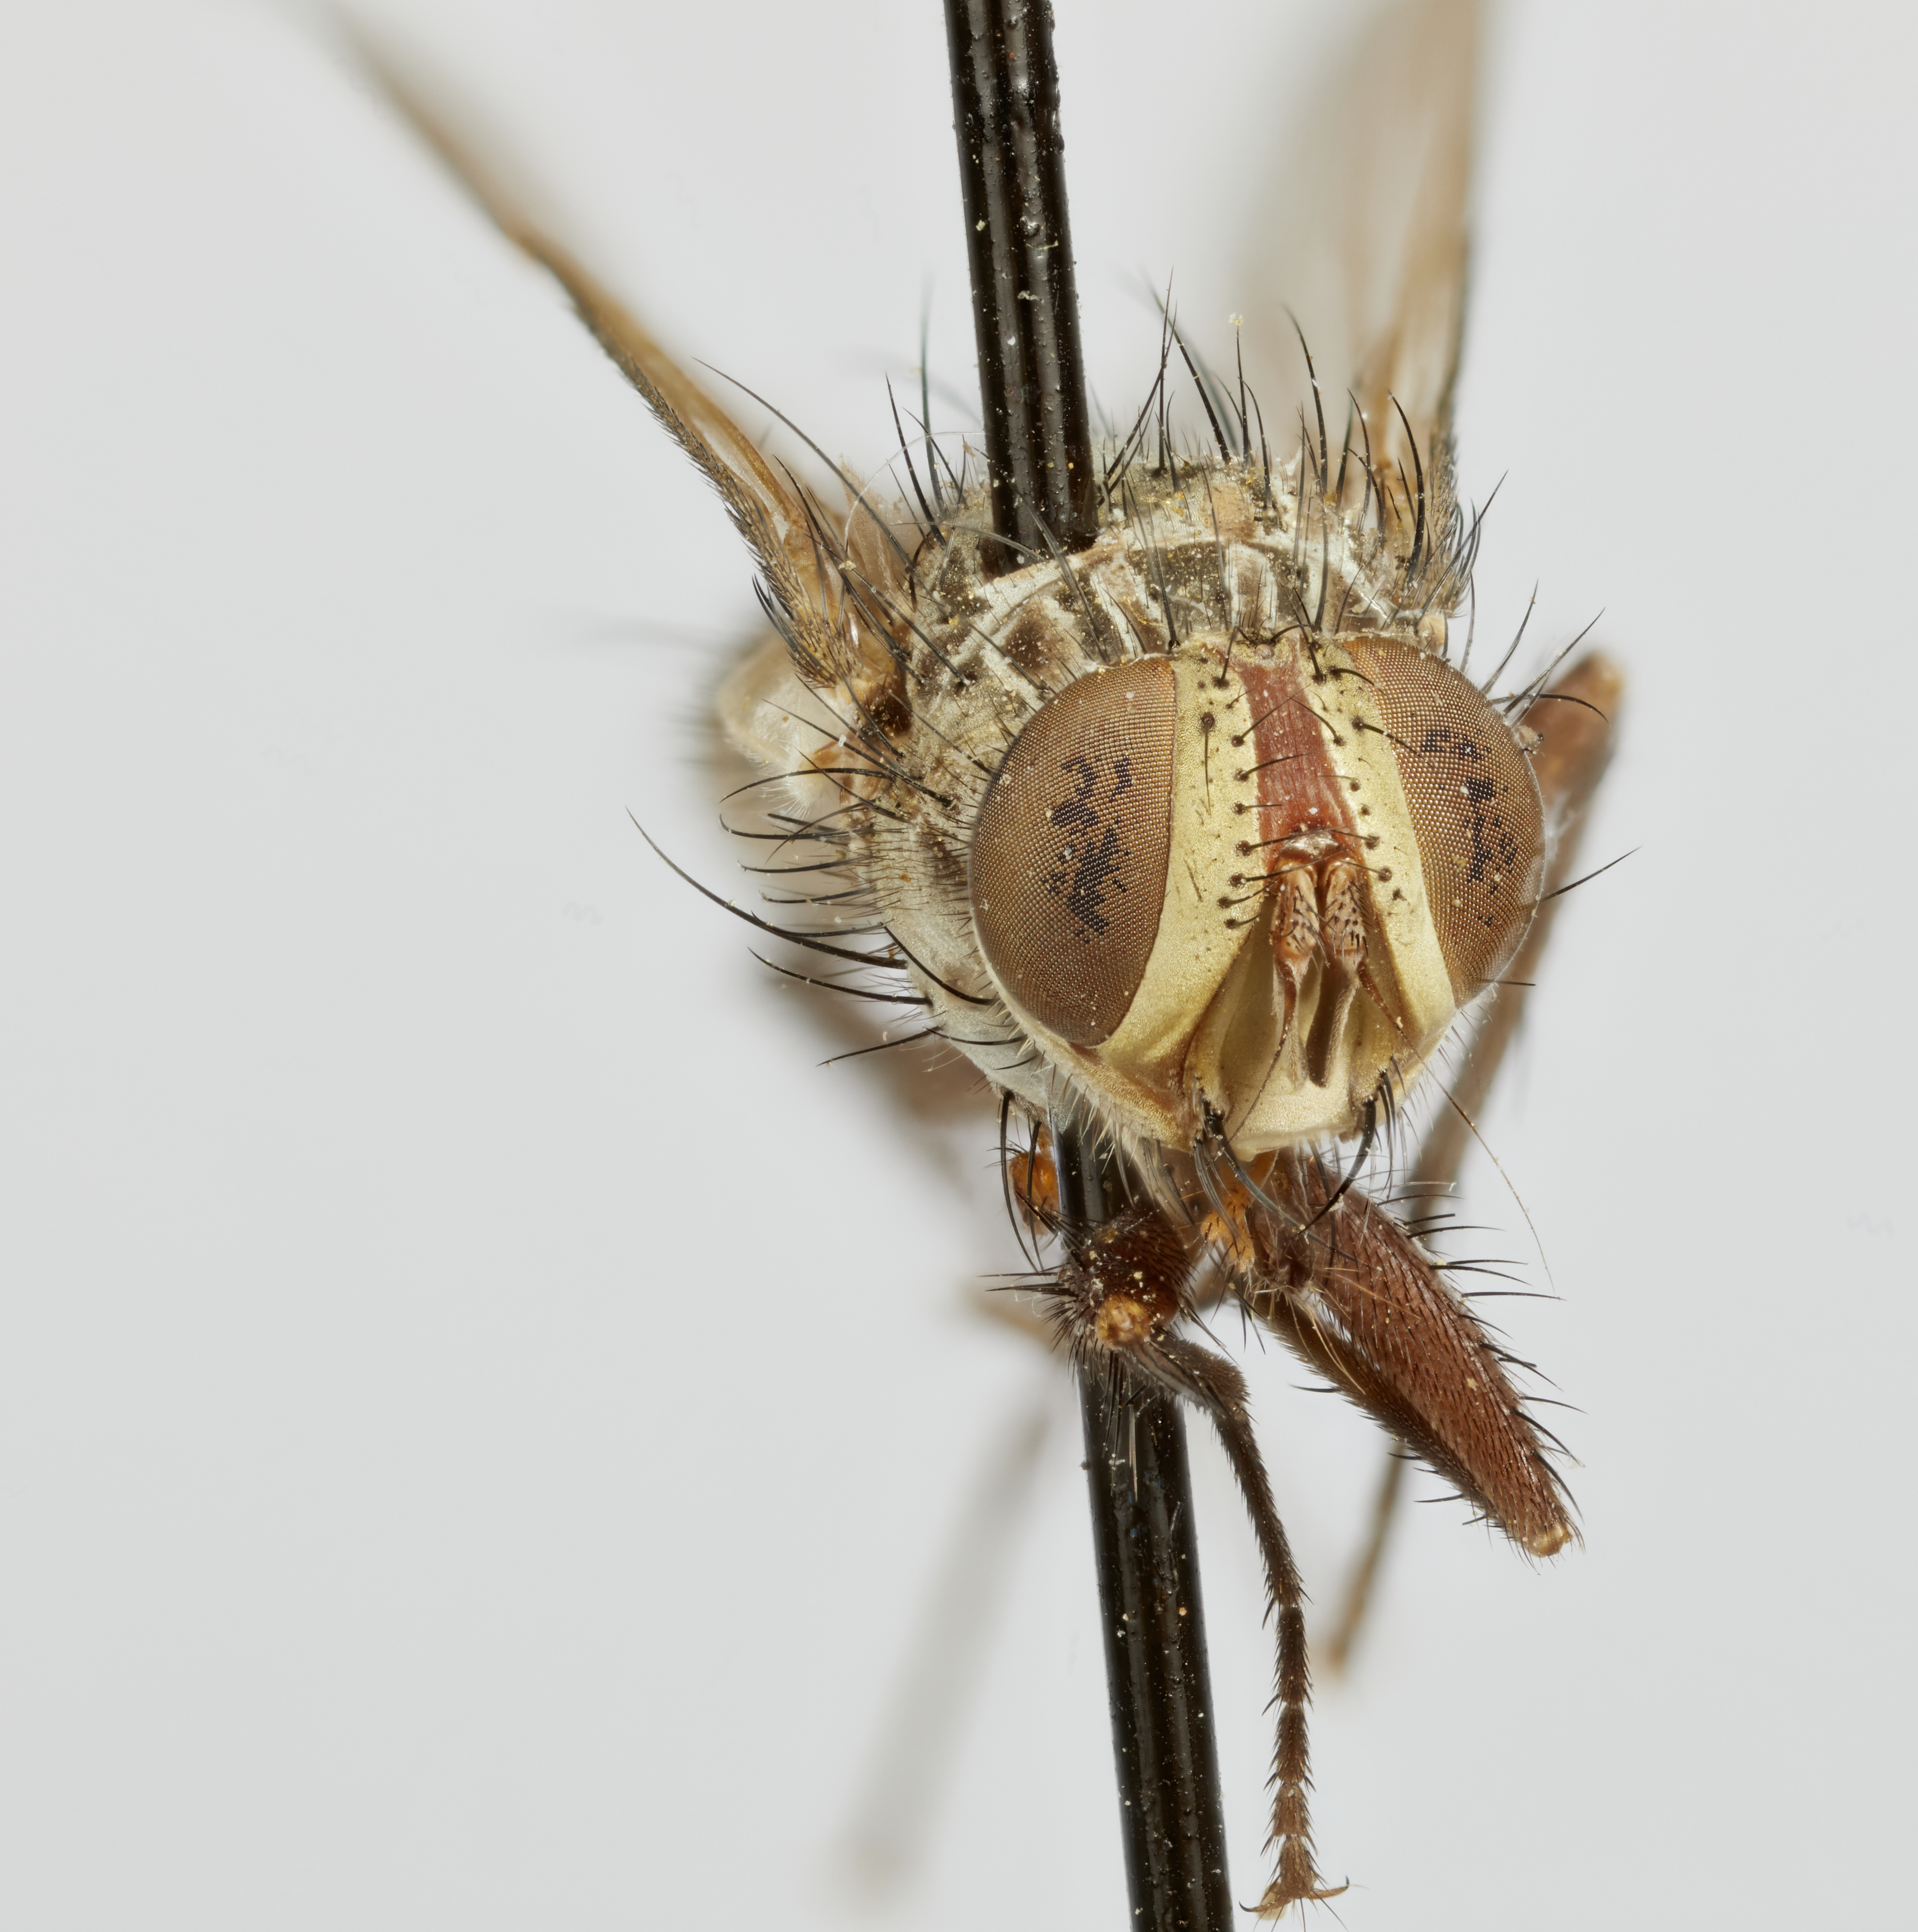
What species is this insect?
Eumyothyria meridionalis
